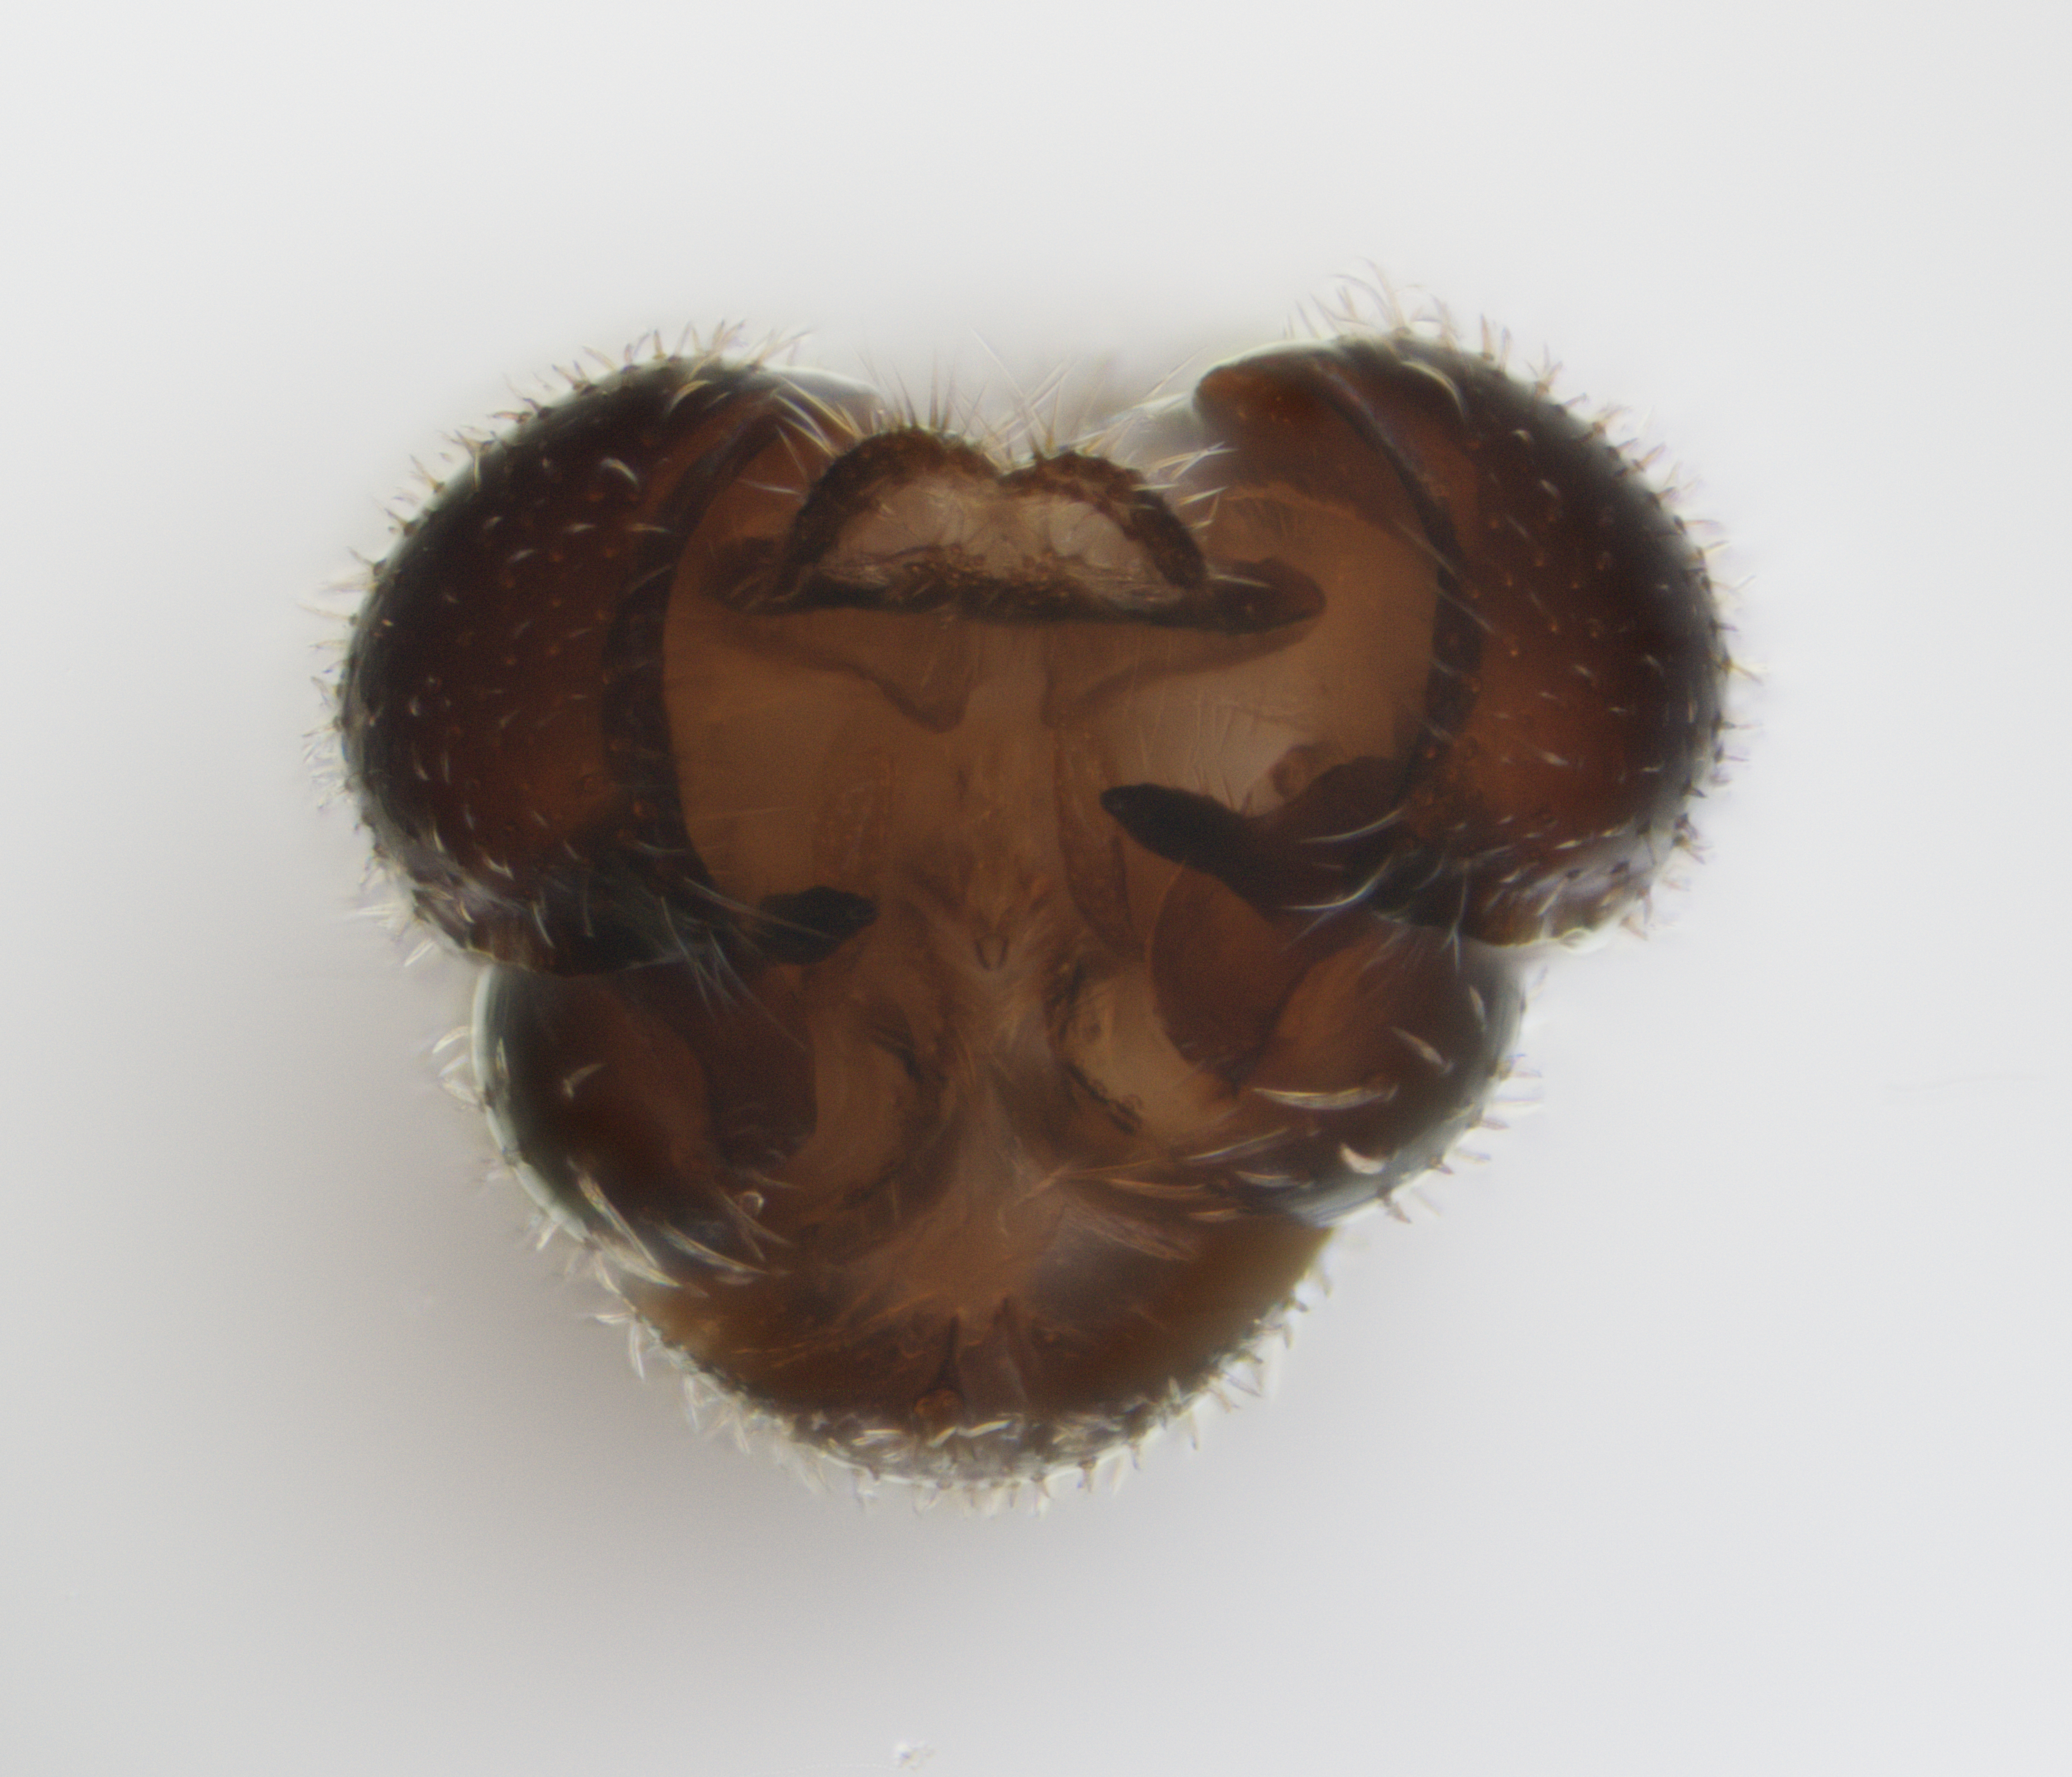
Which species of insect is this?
Microphontes gaiophanes
